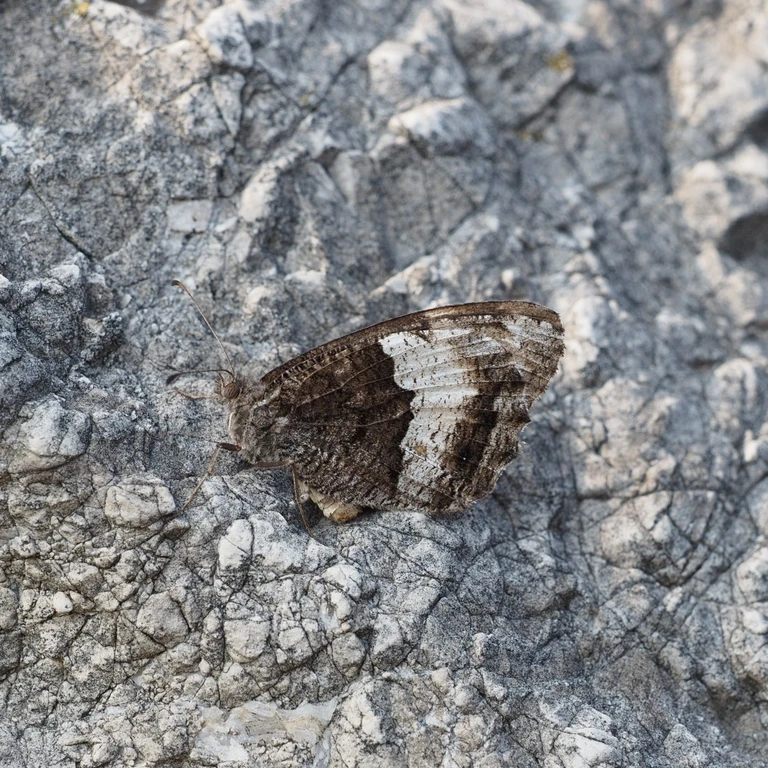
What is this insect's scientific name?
Hipparchia fagi
